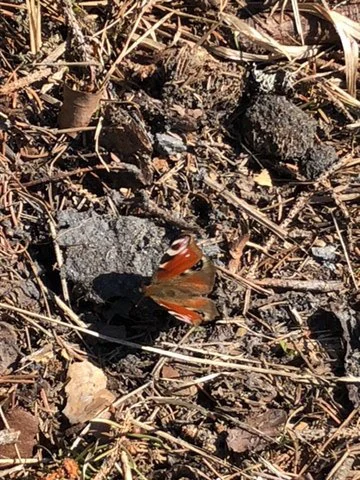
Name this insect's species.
Aglais io
